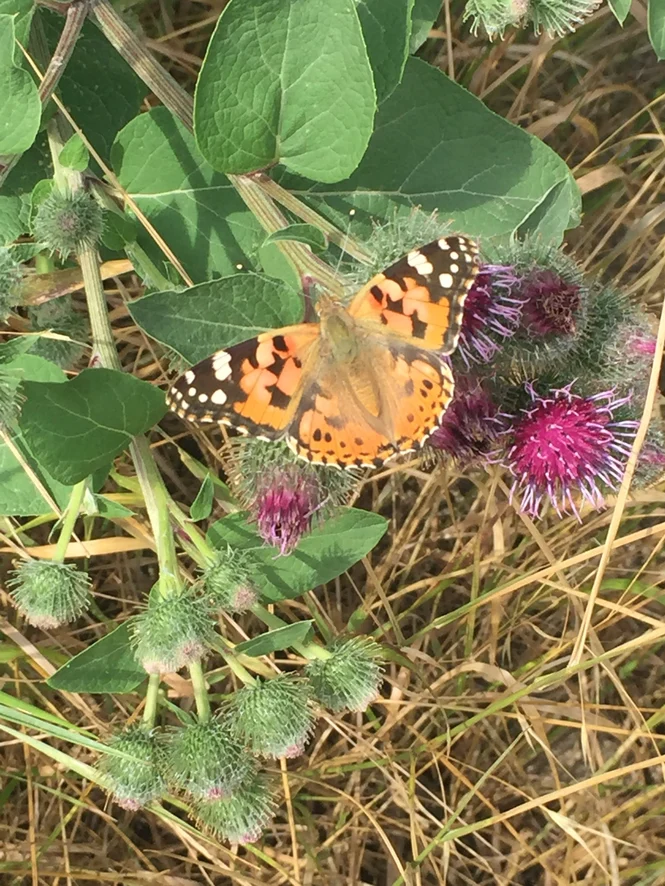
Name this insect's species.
Vanessa cardui
